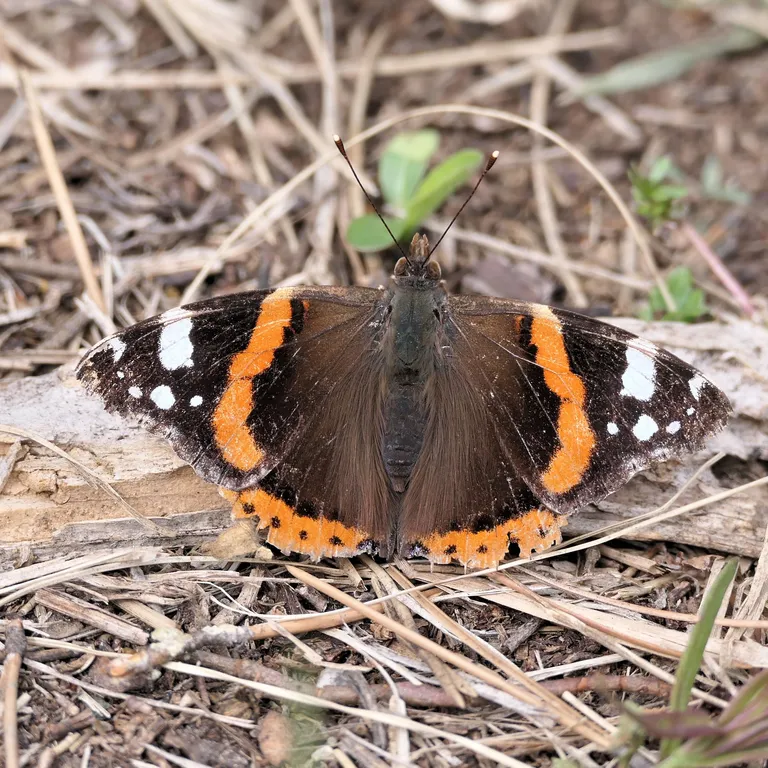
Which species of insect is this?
Vanessa atalanta
